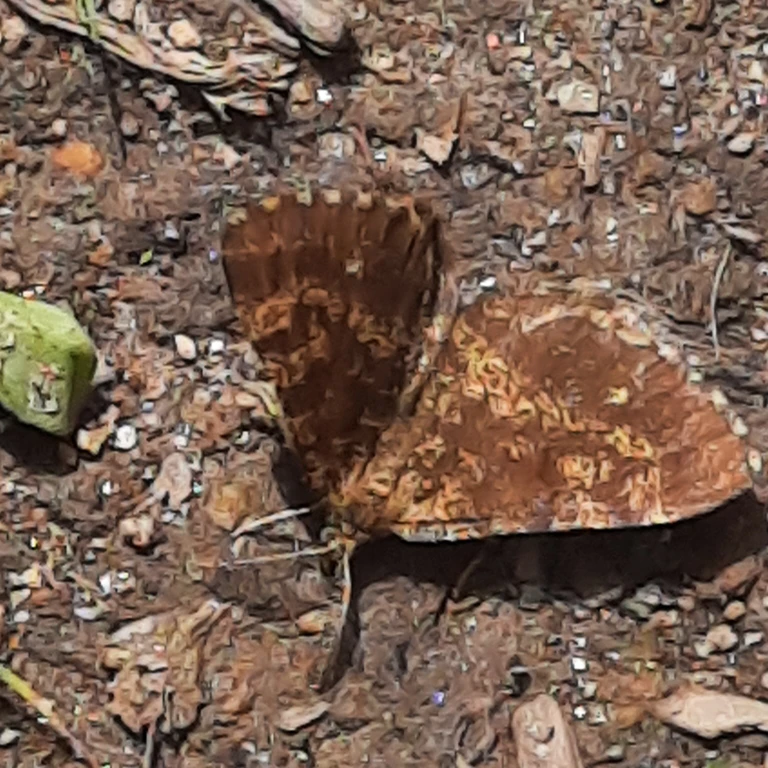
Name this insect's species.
Ematurga atomaria
